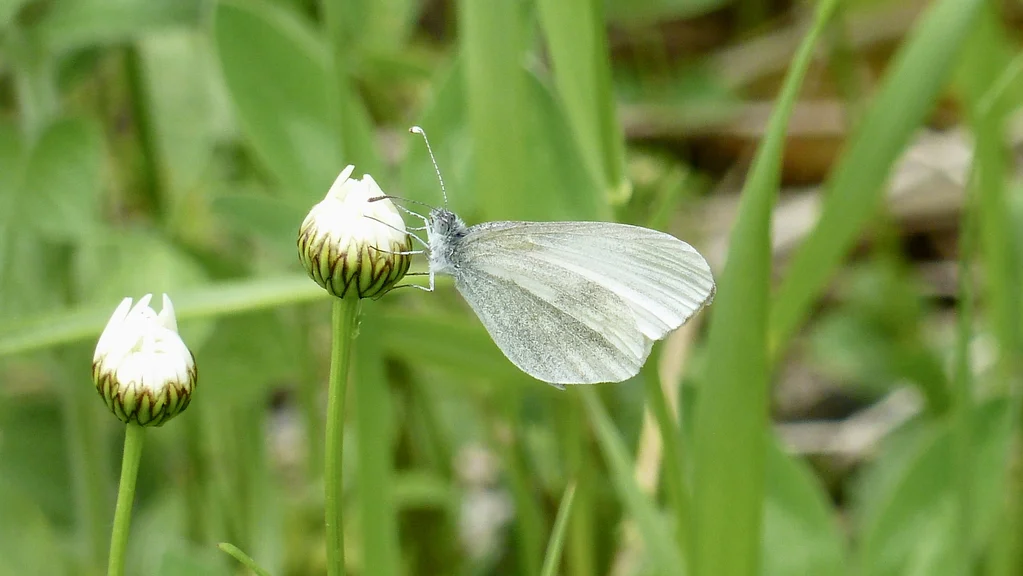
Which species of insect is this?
Leptidea sinapis/juvernica
